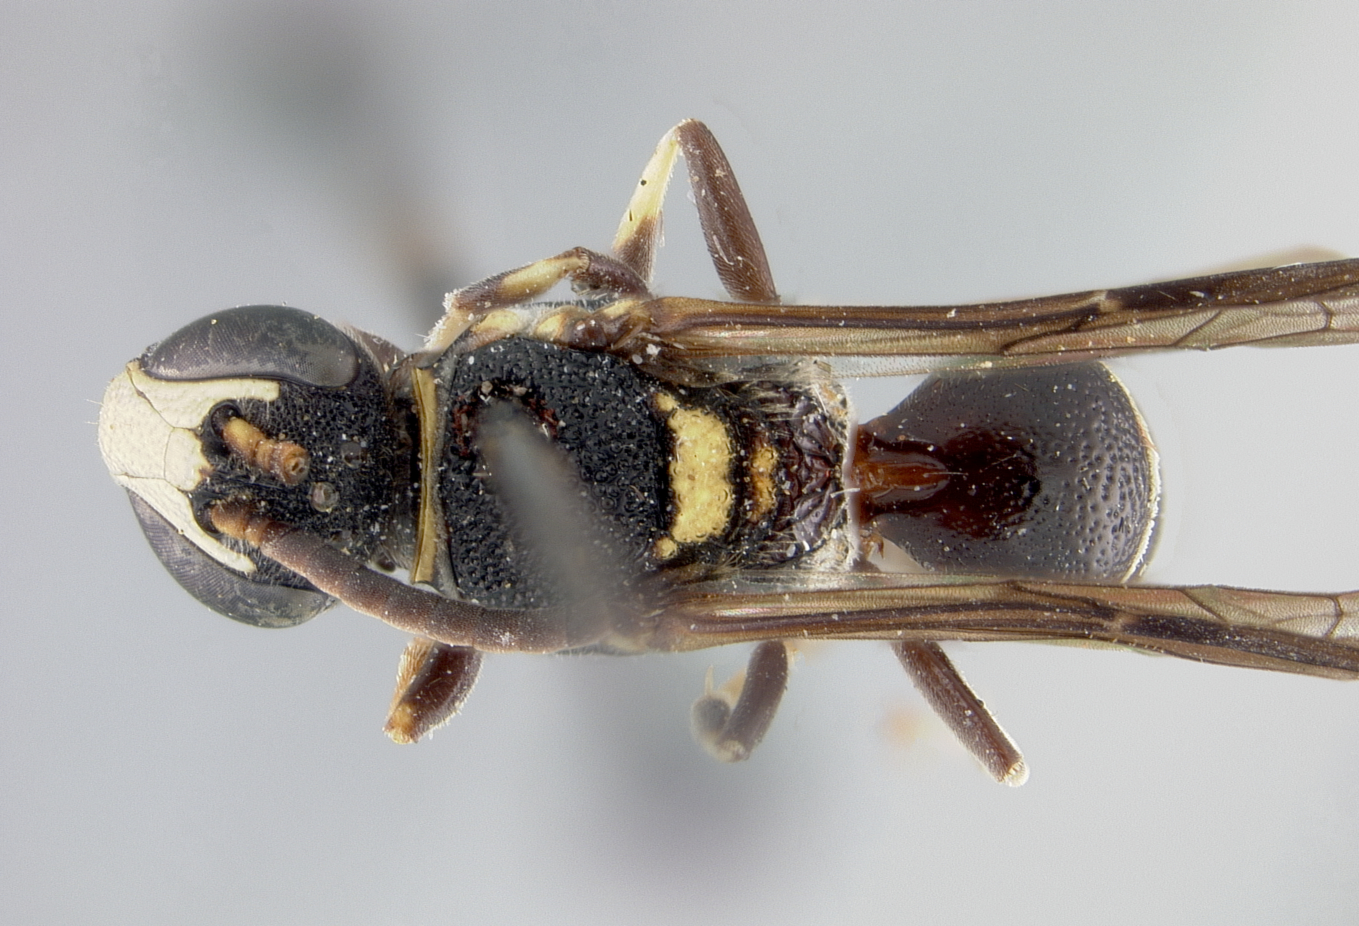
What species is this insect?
Prosopis albifrontella
